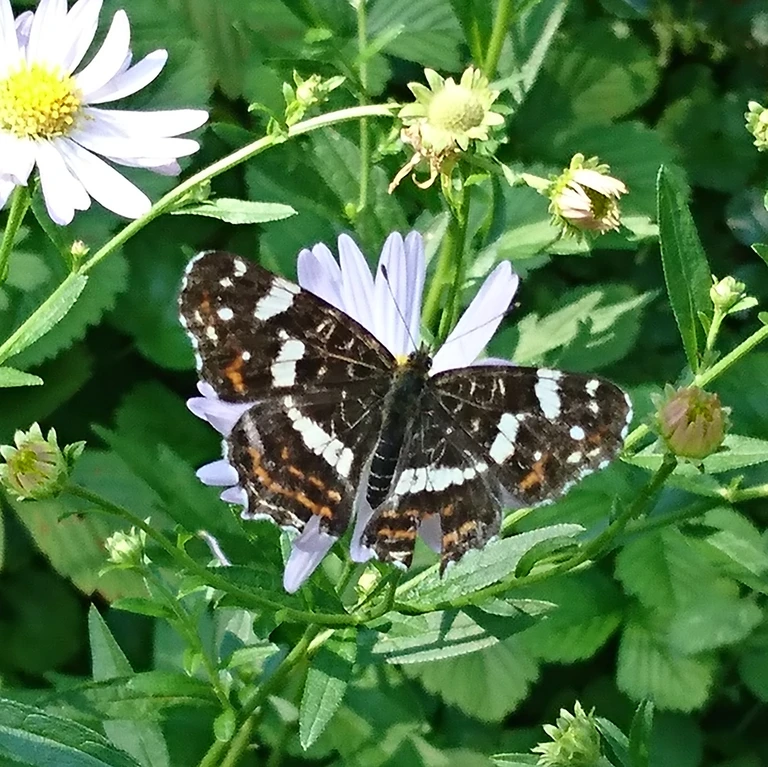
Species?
Araschnia levana
